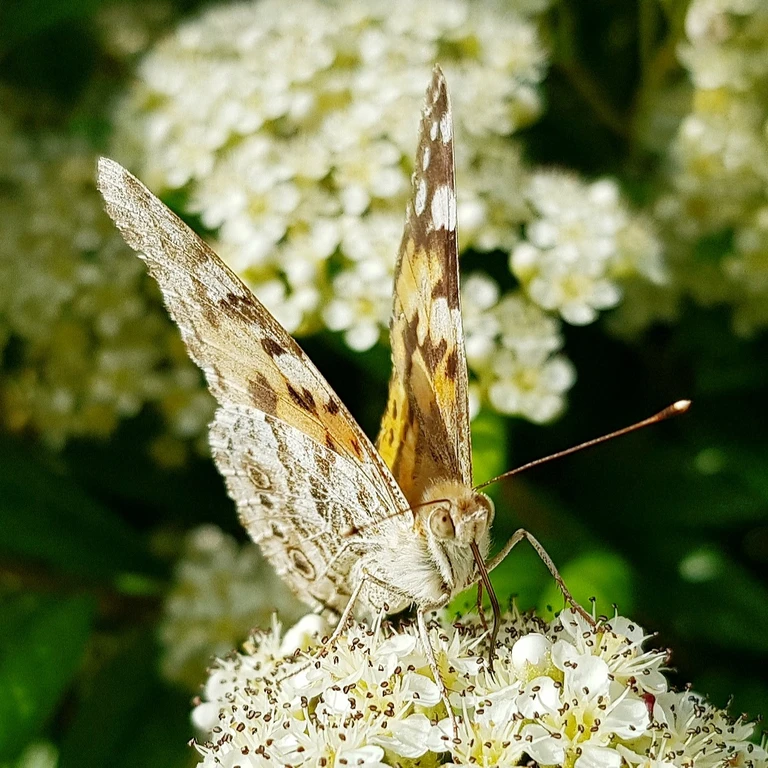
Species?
Vanessa cardui
